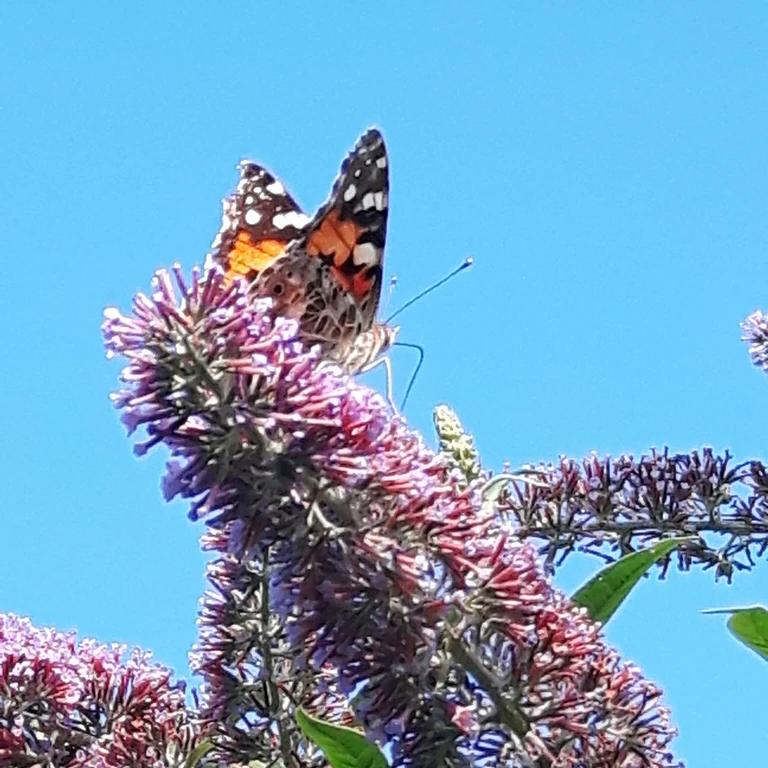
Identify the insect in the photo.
Vanessa cardui
